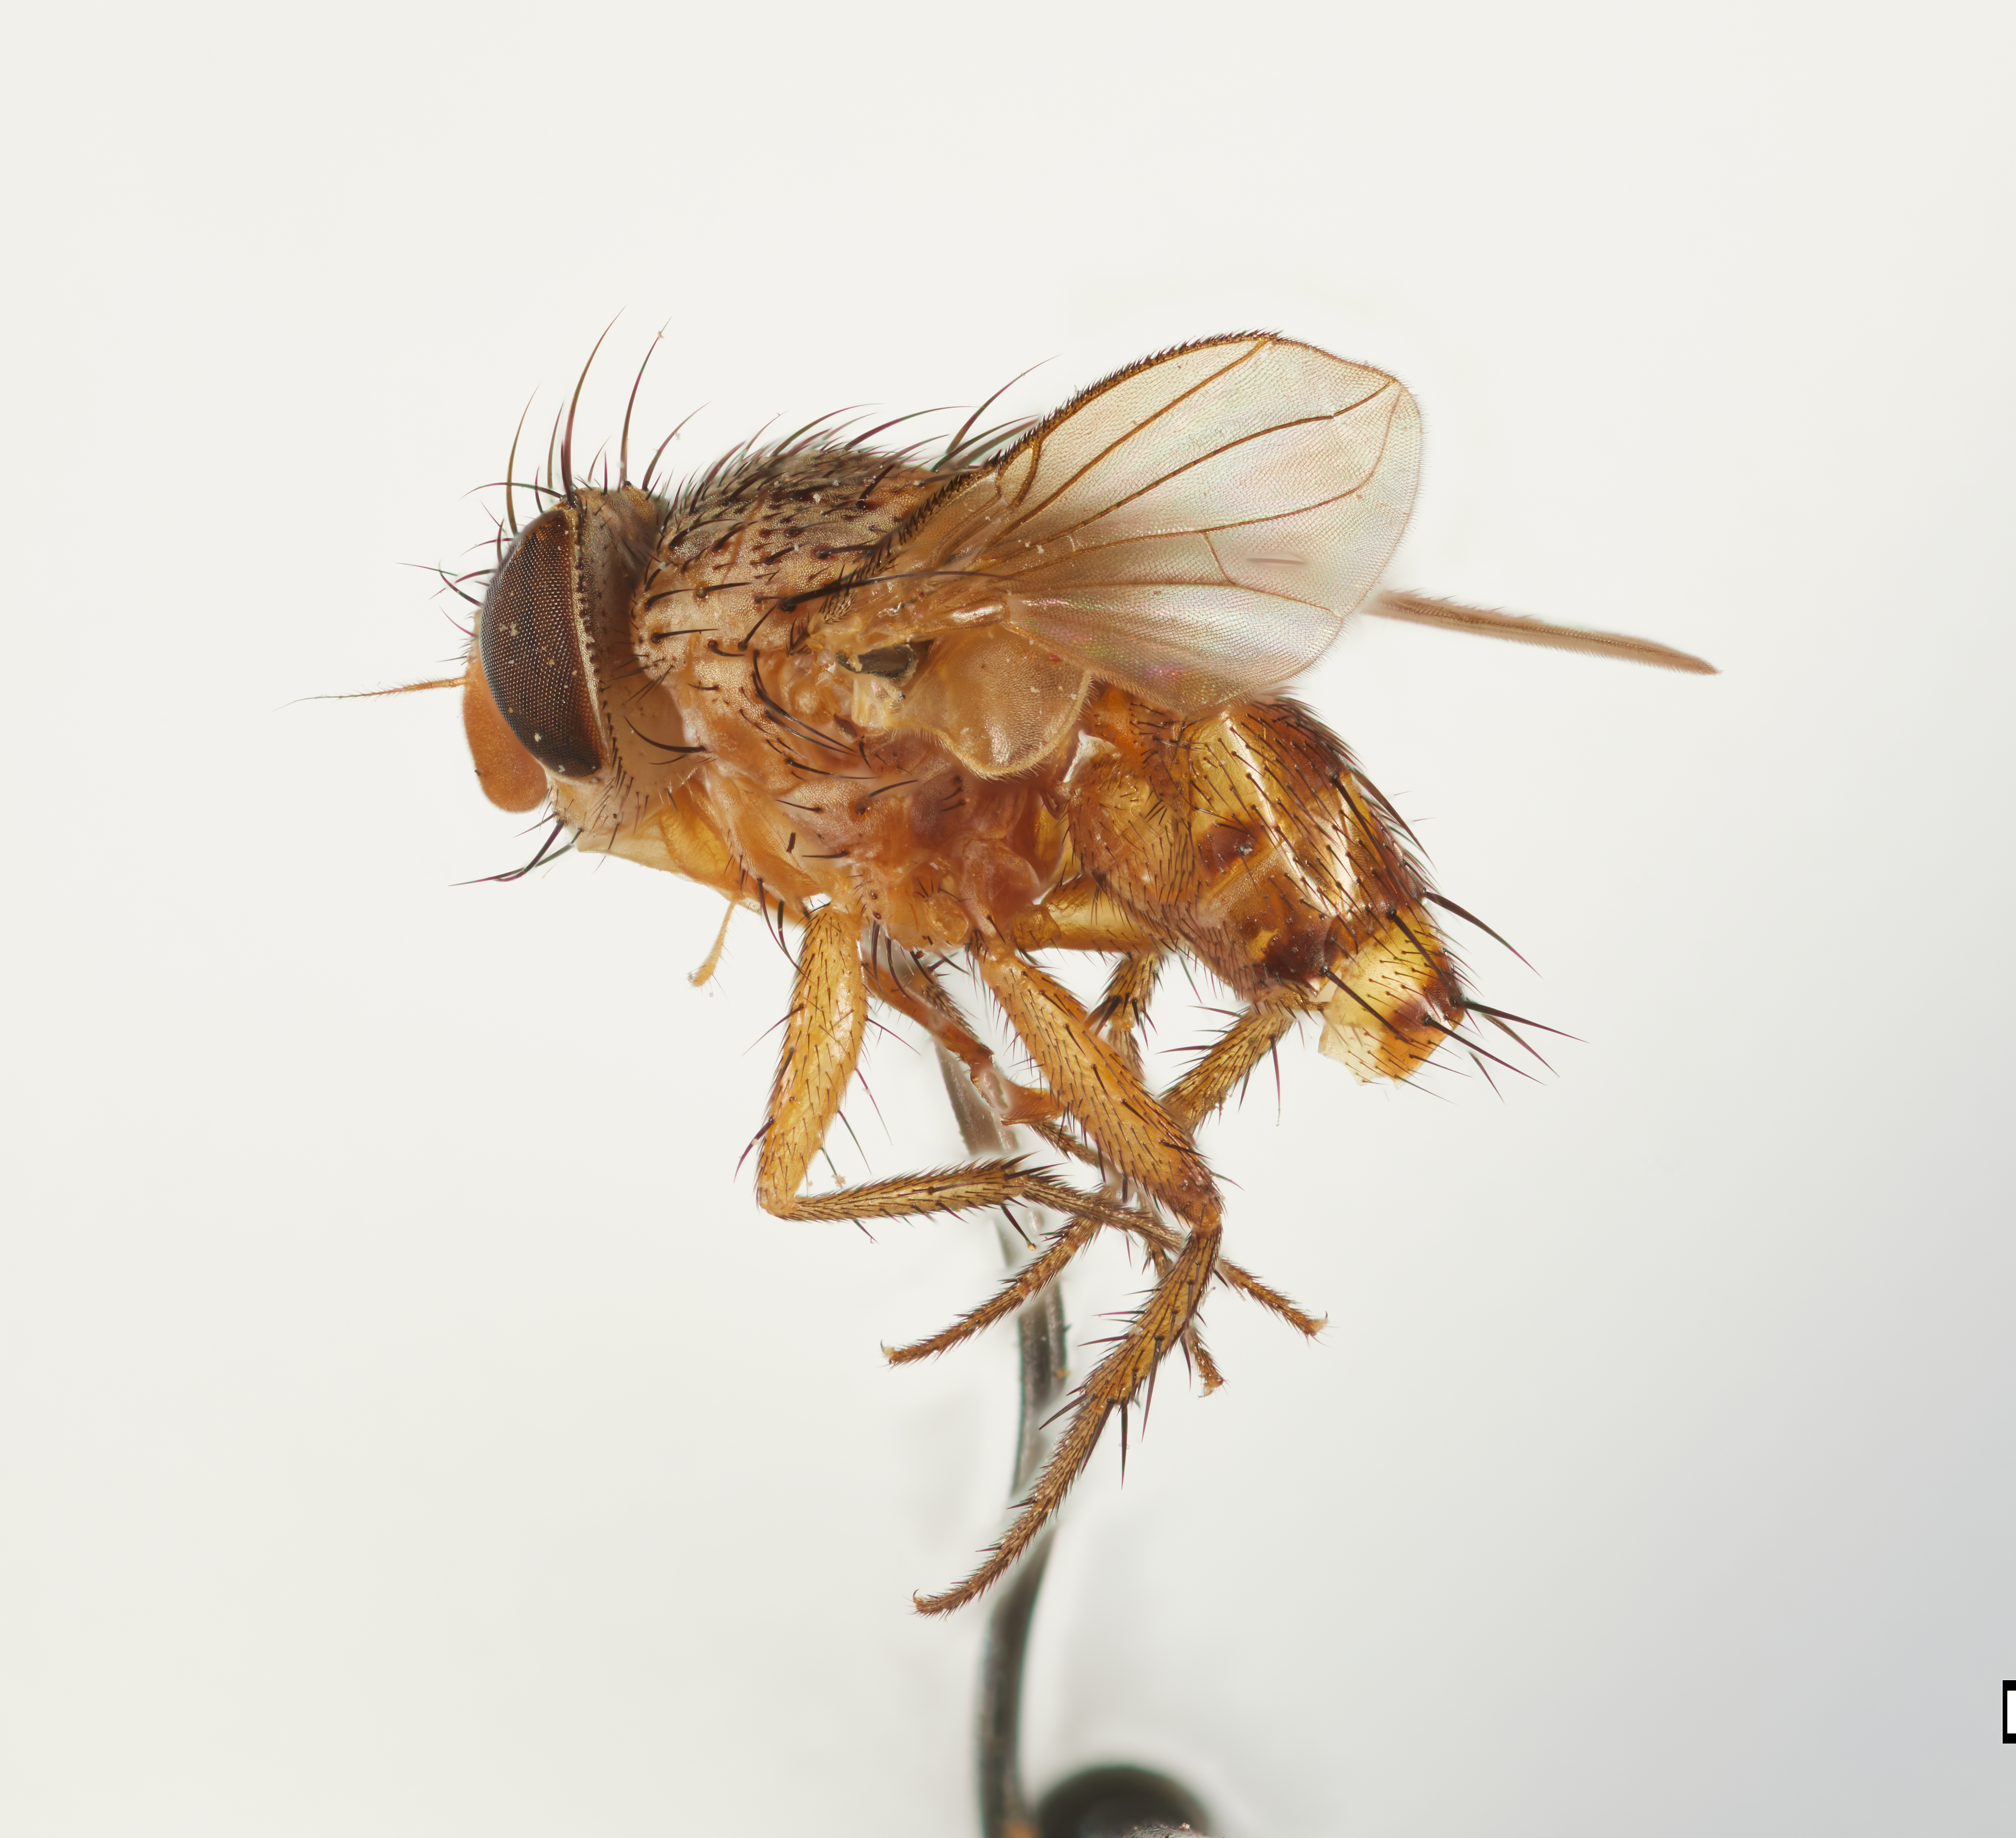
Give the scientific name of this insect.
Actinocrocuta chaetosa
